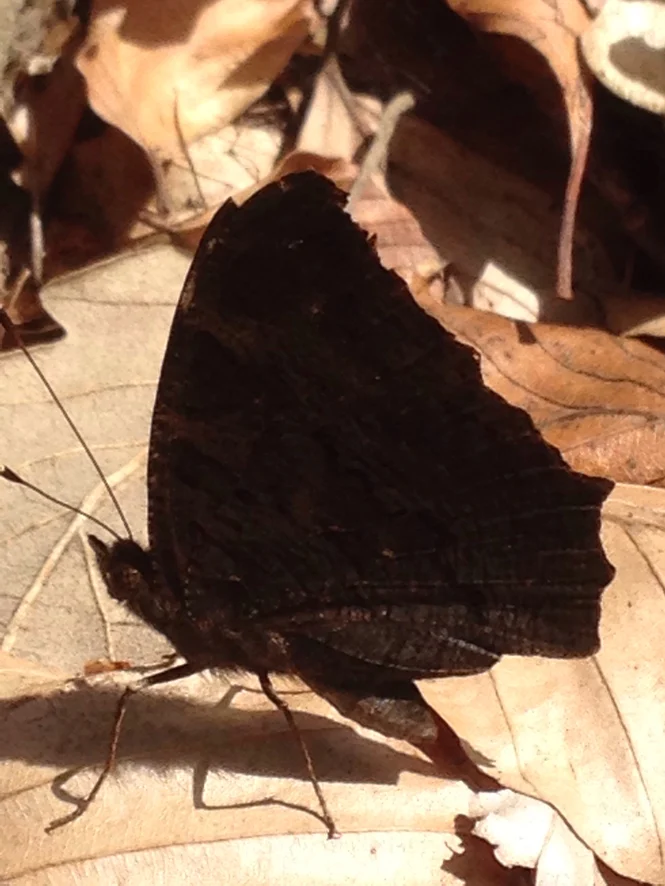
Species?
Aglais io
